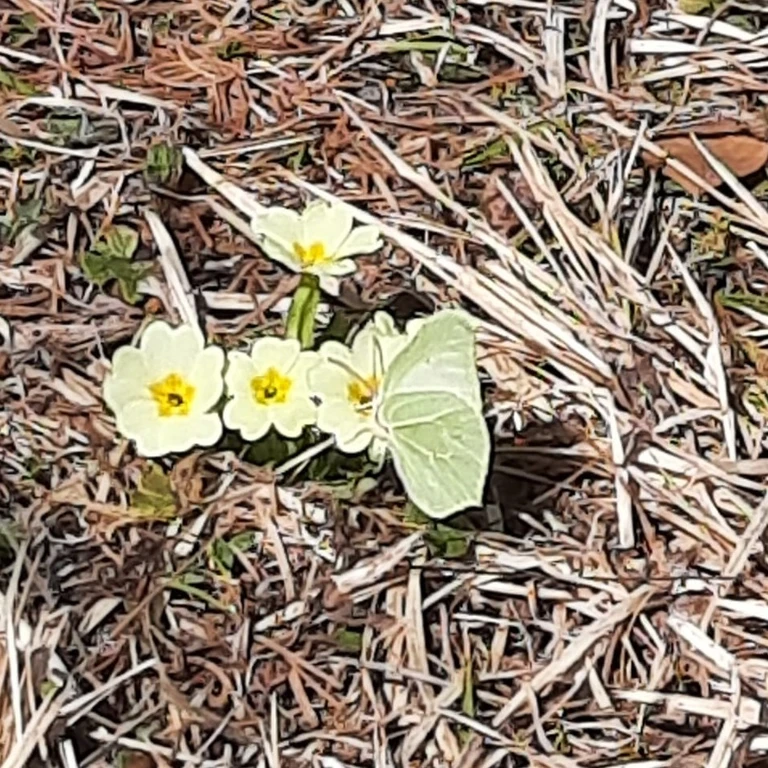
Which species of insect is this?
Gonepteryx rhamni
